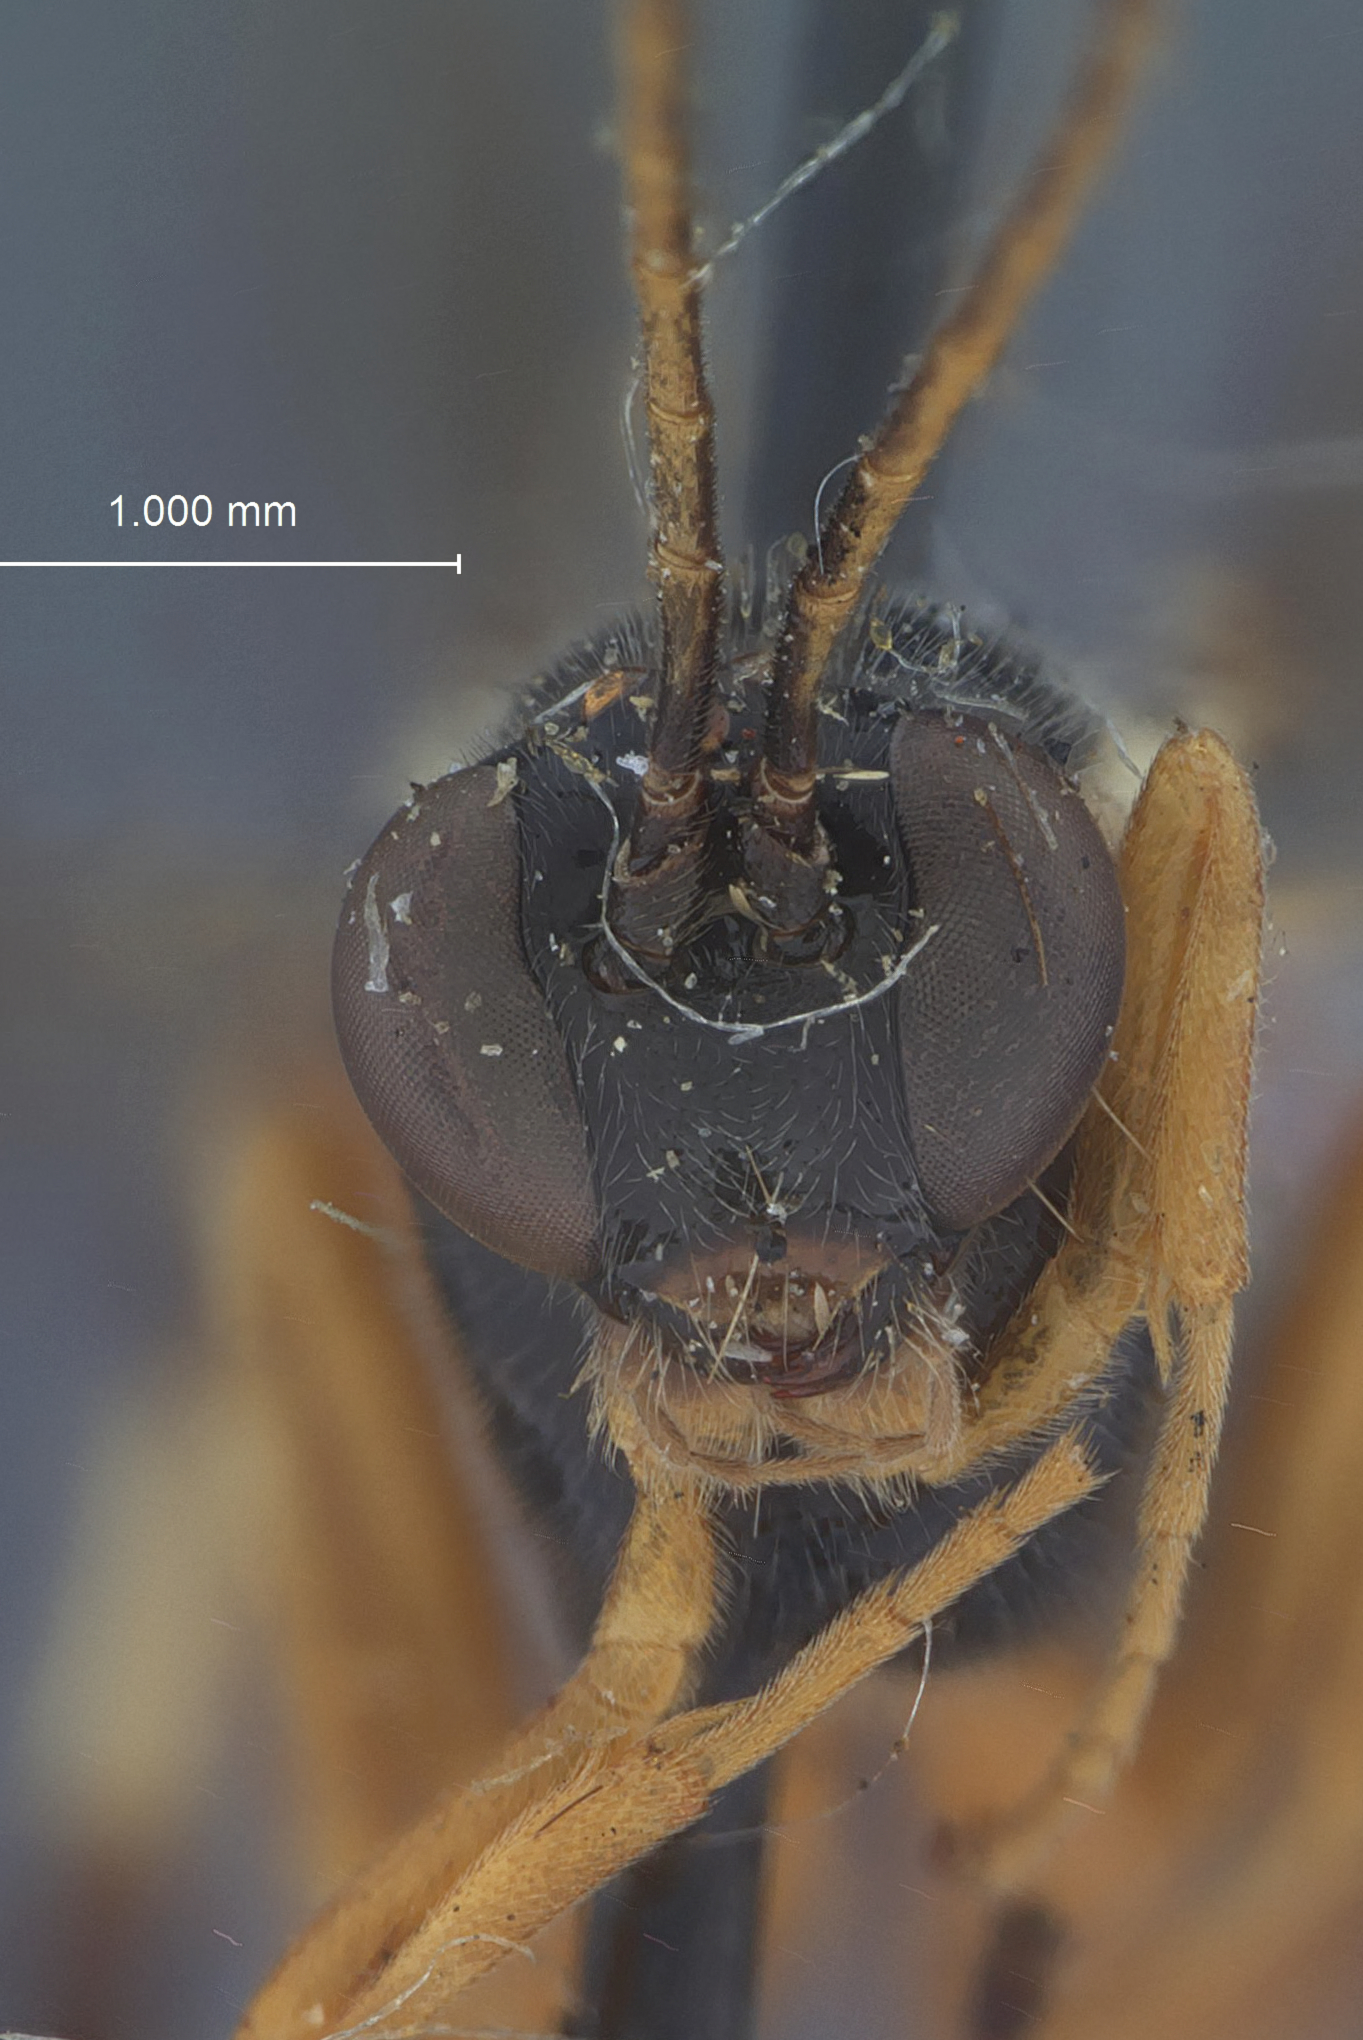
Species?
Pimpla bruneifrons
